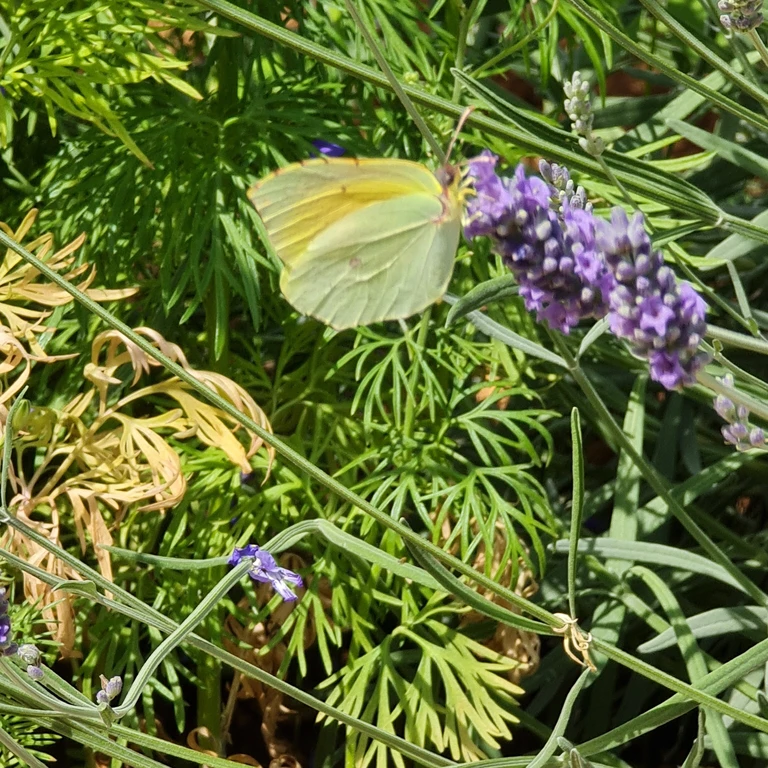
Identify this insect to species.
Gonepteryx rhamni
